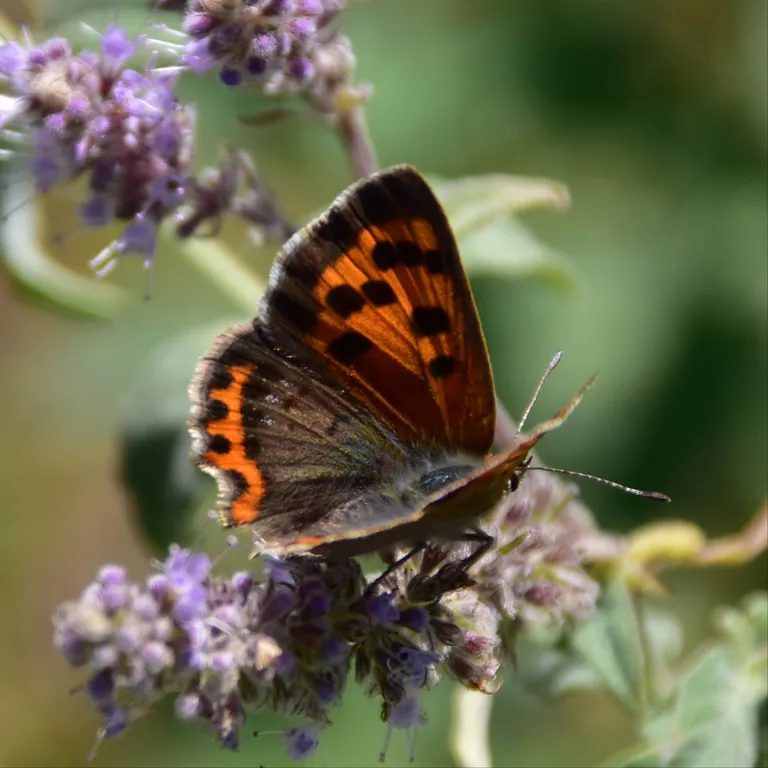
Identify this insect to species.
Lycaena phlaeas
